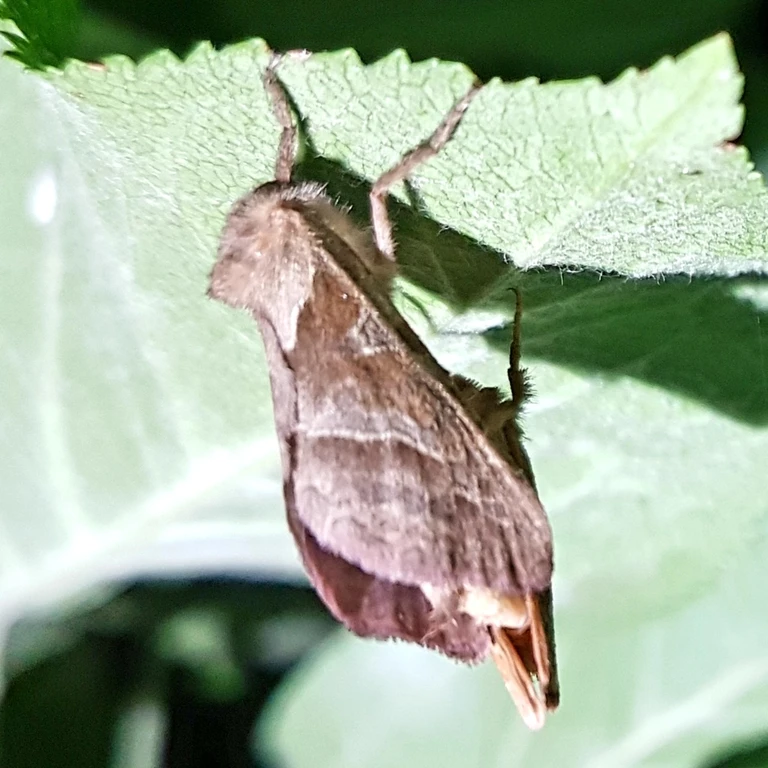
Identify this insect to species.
Triodia sylvina
